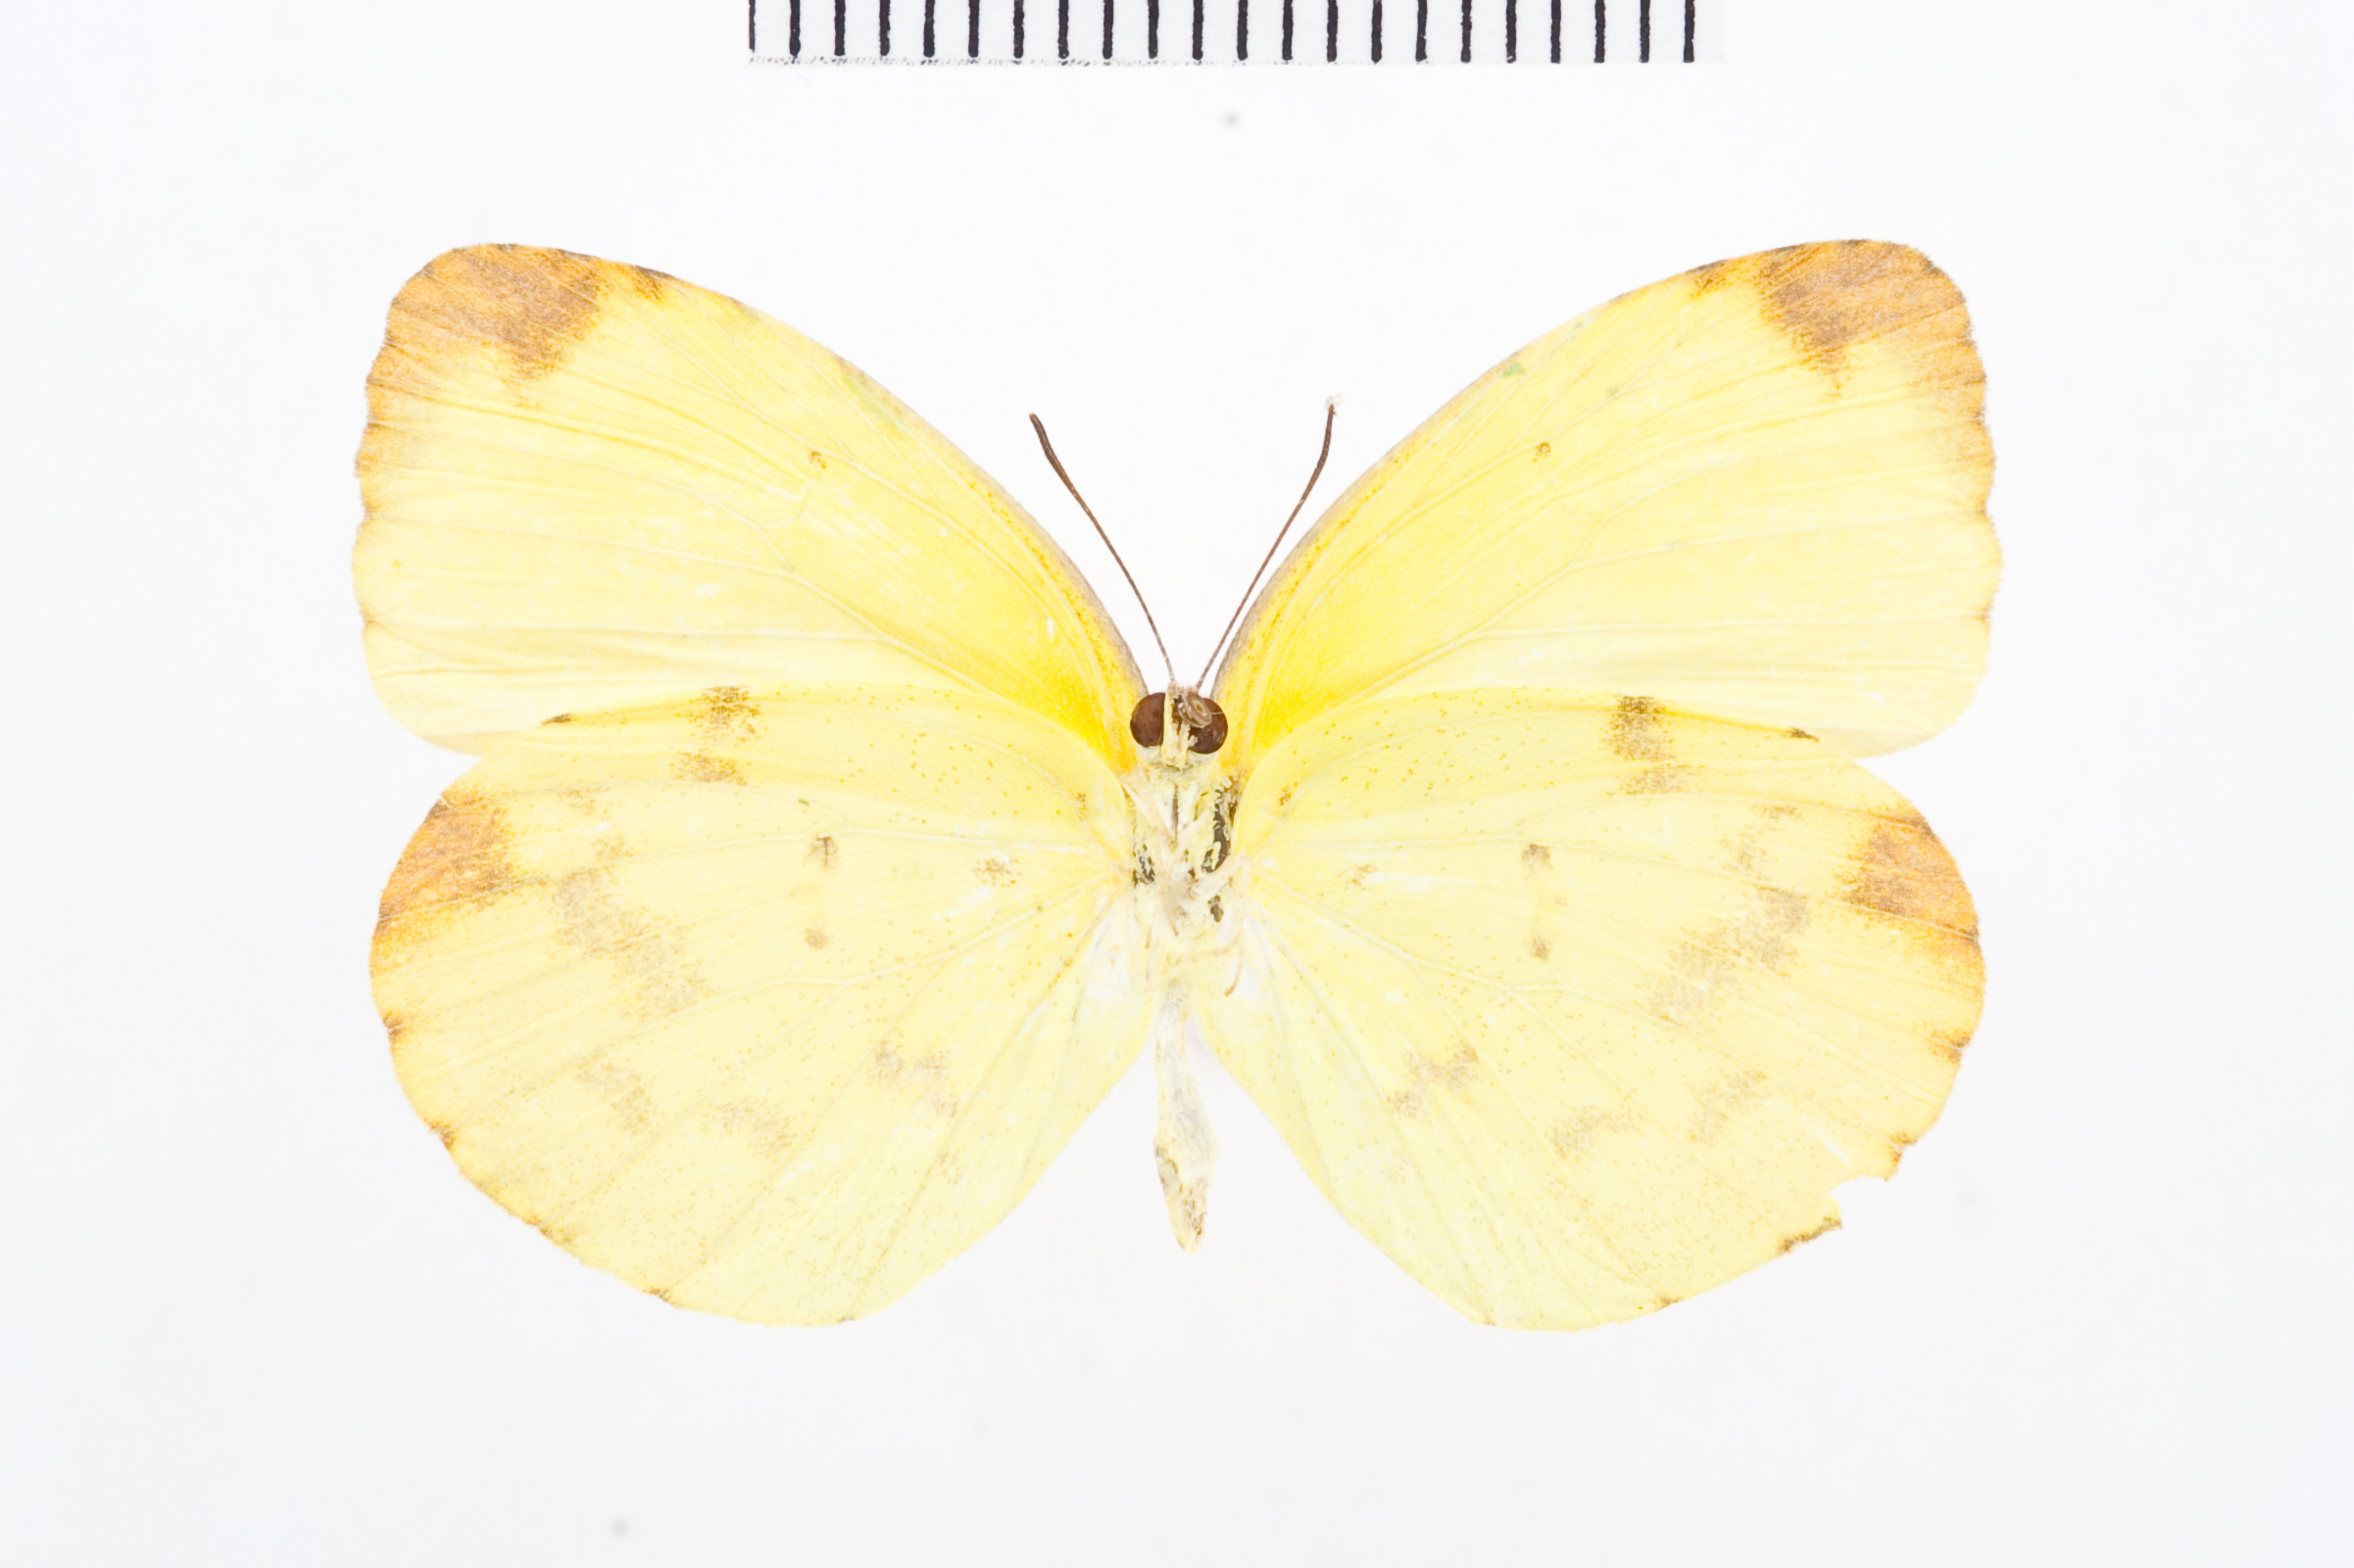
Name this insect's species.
Pyrisitia dina
